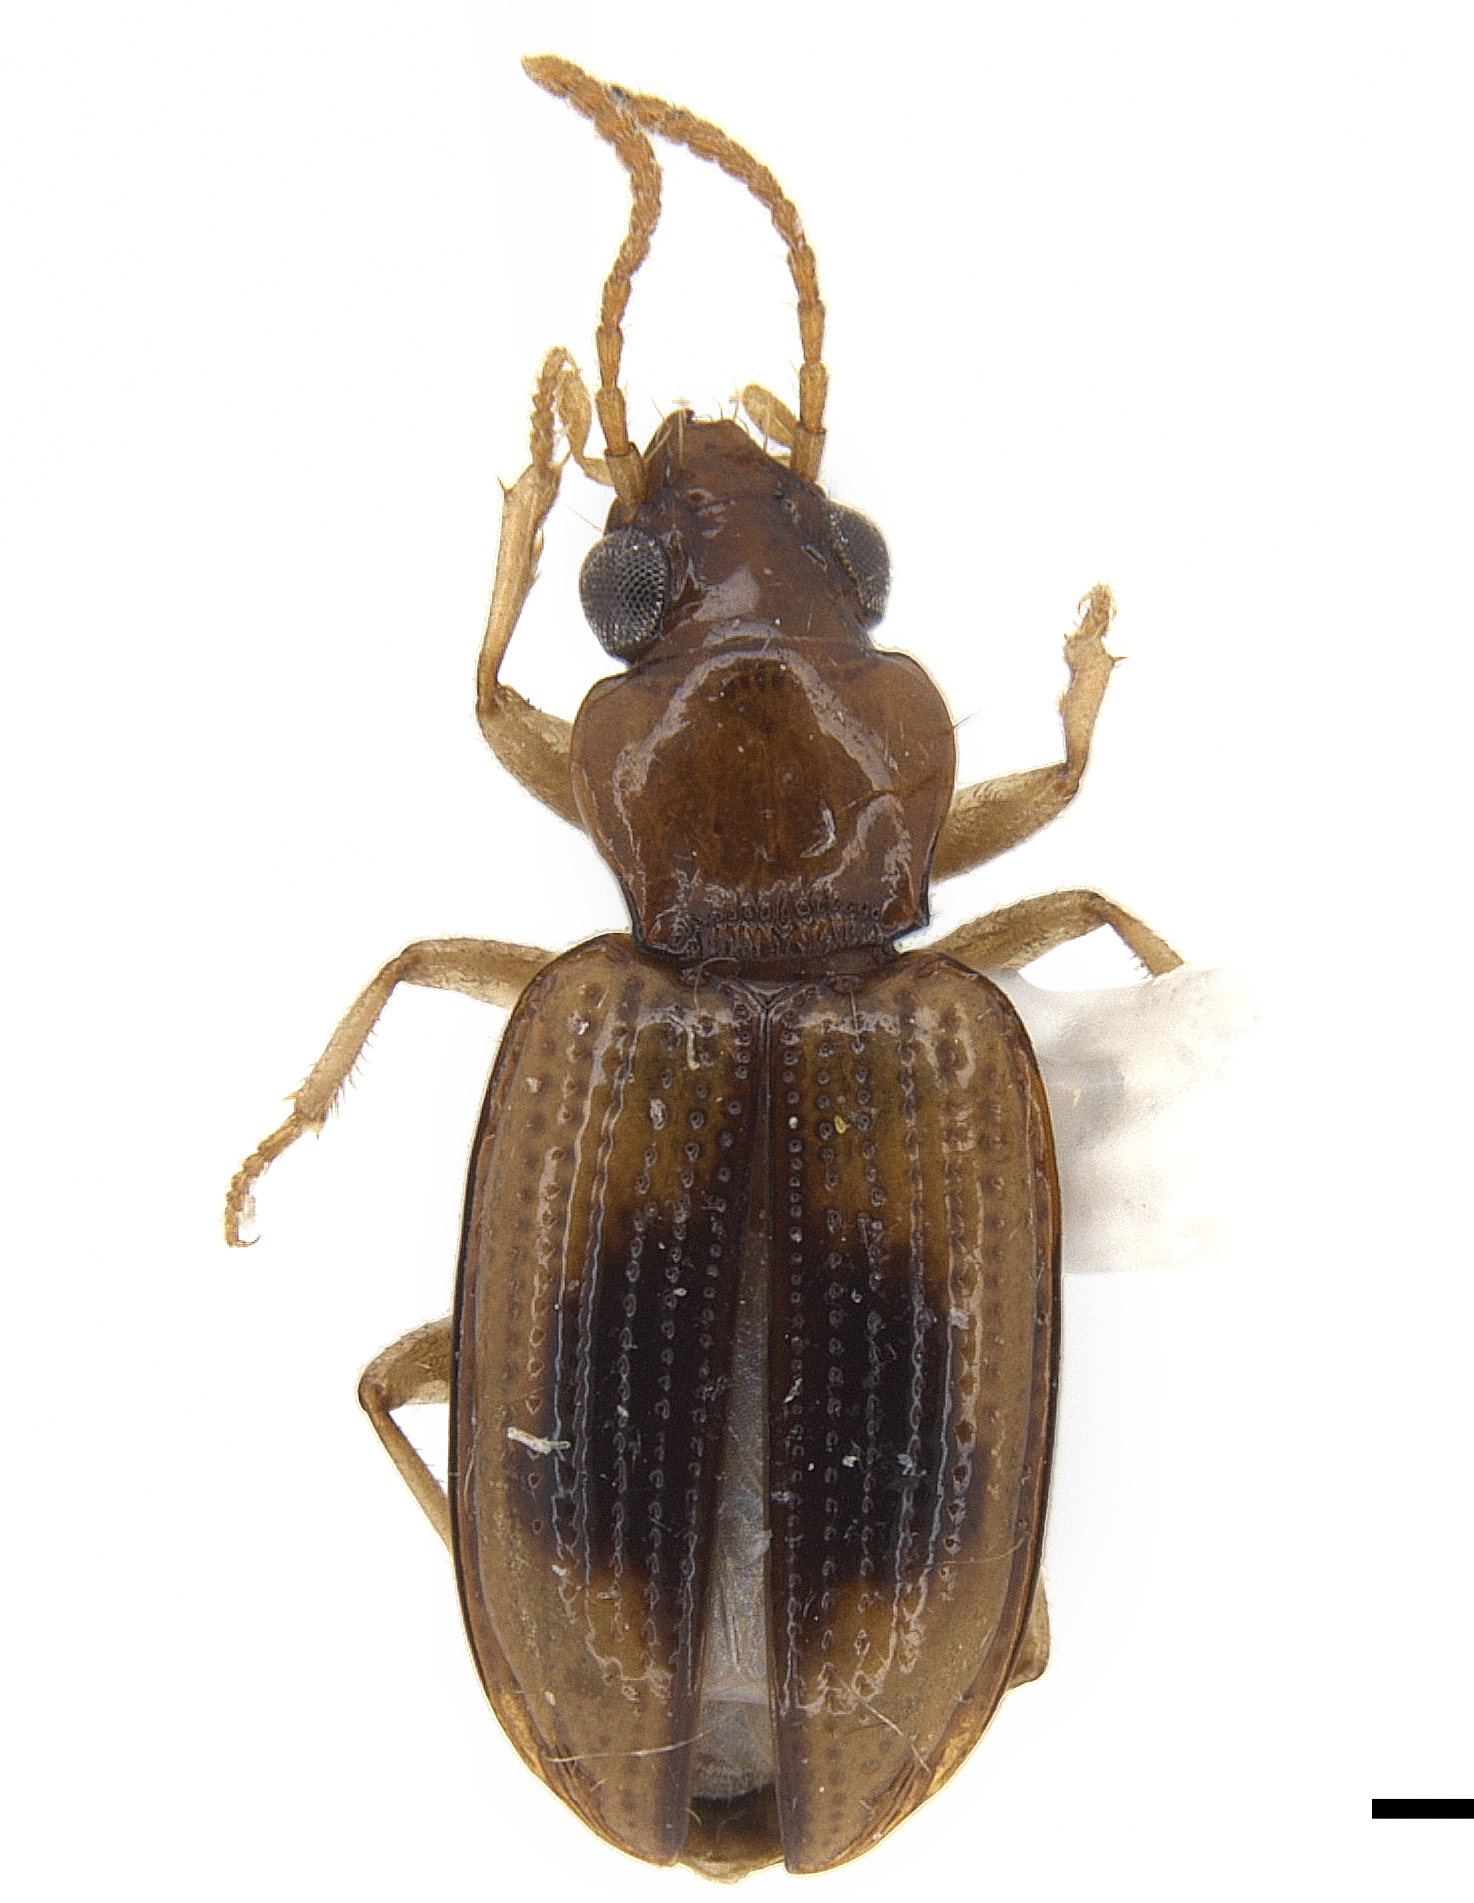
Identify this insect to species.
Pericompsus sagma
